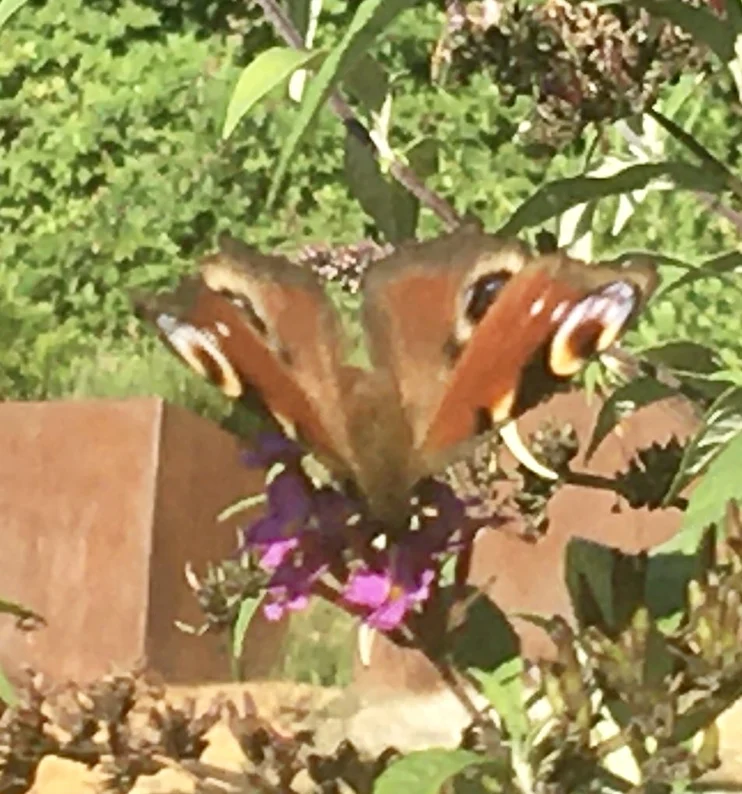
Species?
Aglais io
